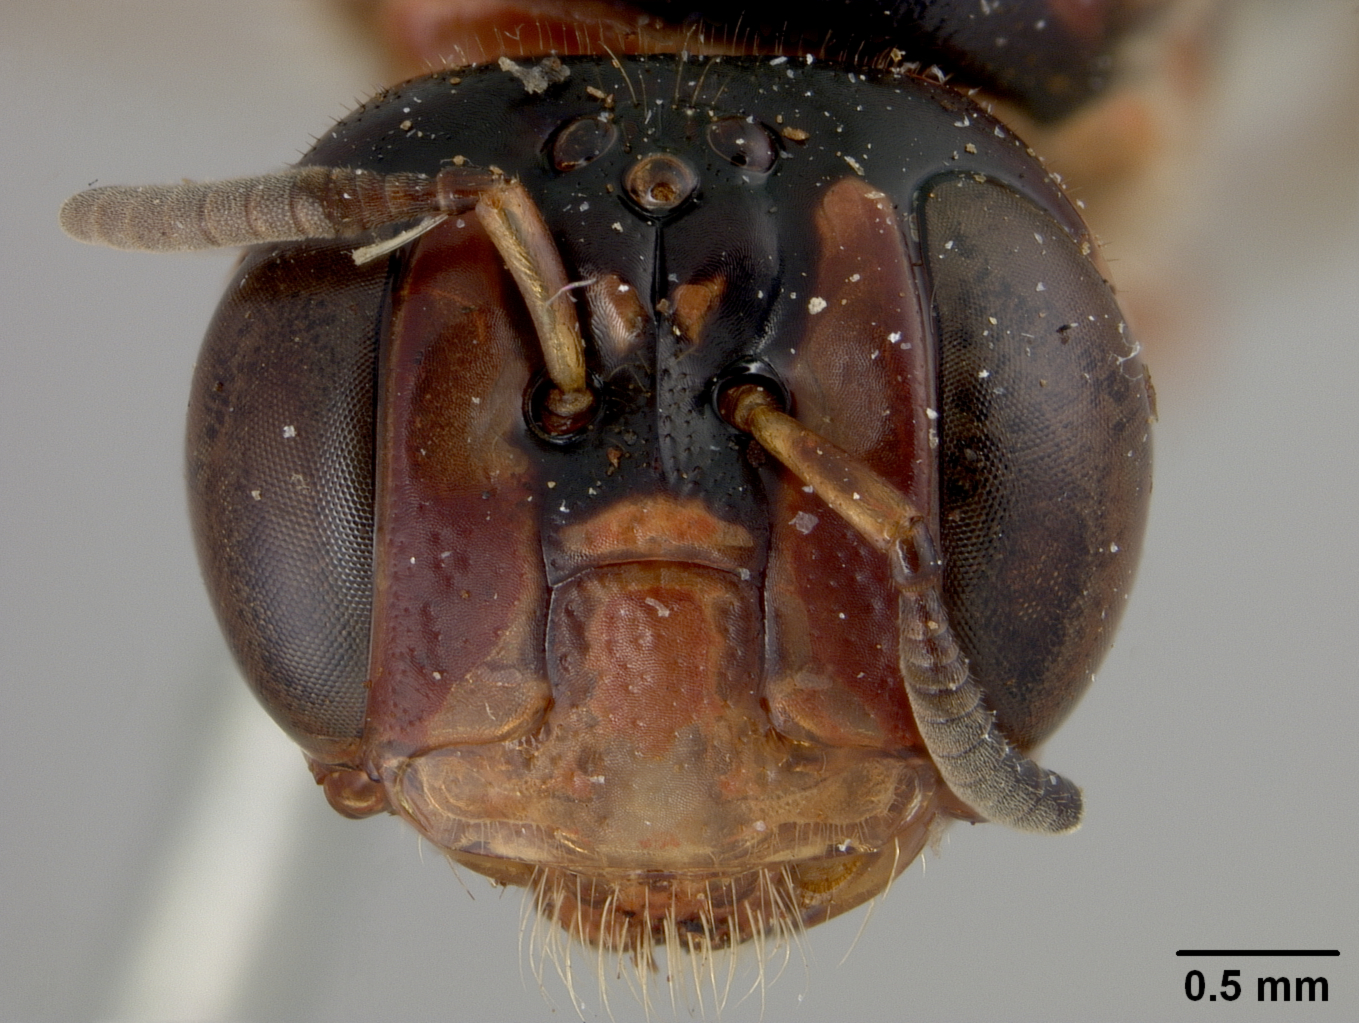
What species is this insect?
Ceratina flavolateralis
